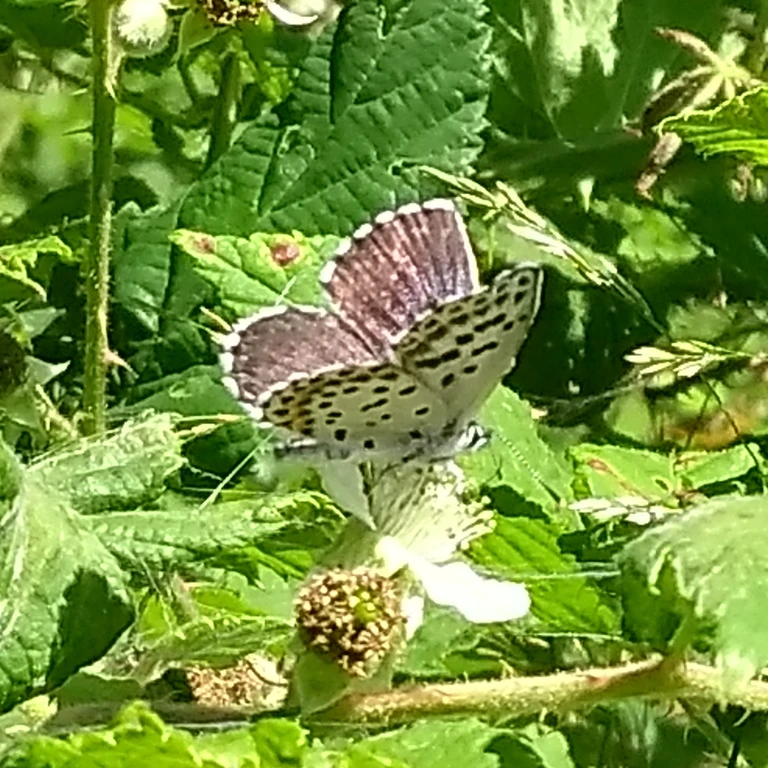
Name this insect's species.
Scolitantides orion
